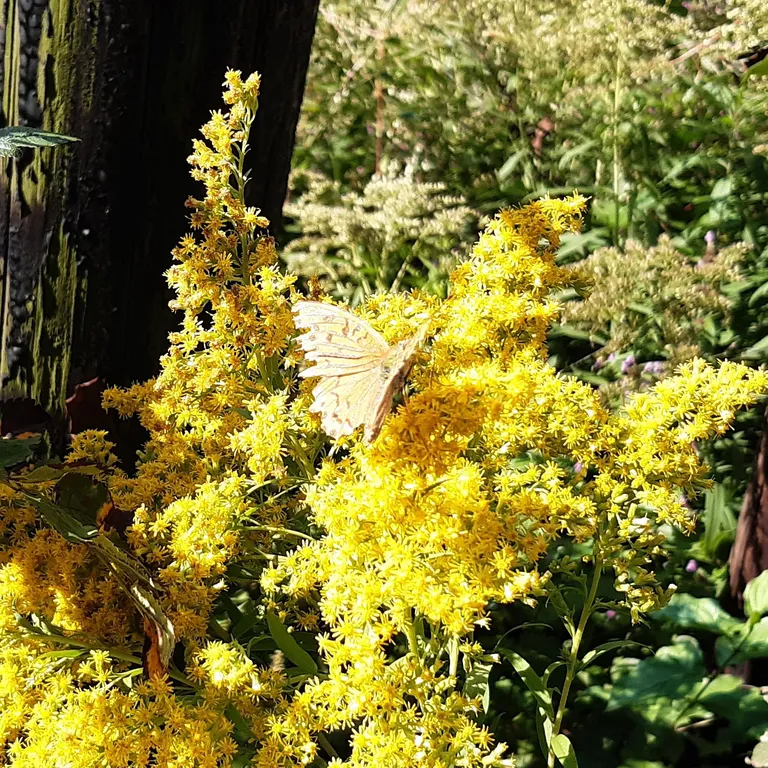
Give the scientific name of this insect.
Argynnis paphia
